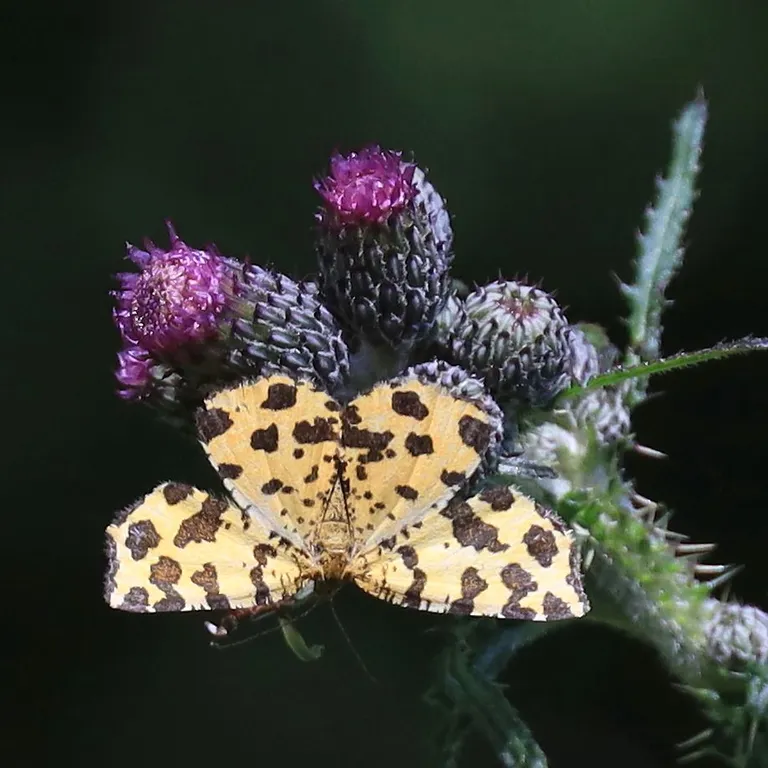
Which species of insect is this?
Pseudopanthera macularia
